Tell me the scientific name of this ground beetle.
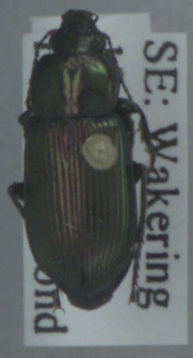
Anisodactylus poeciloides
